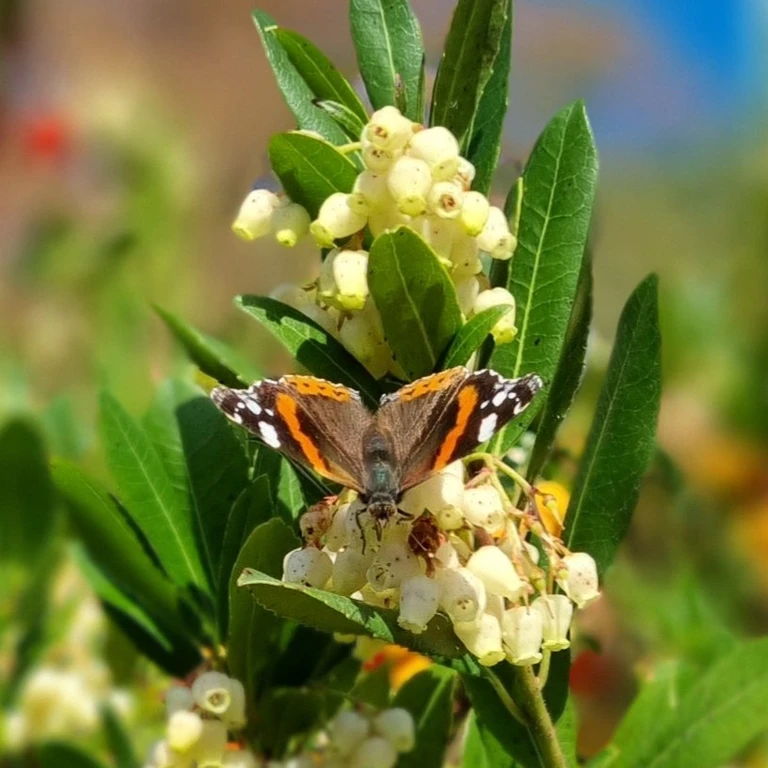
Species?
Vanessa atalanta
